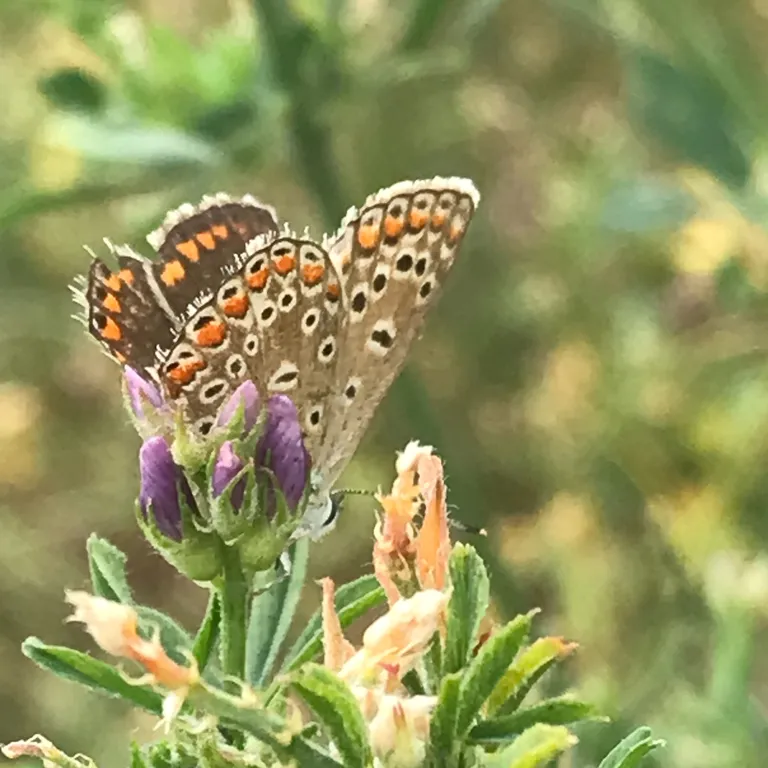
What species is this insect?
Polyommatus icarus
